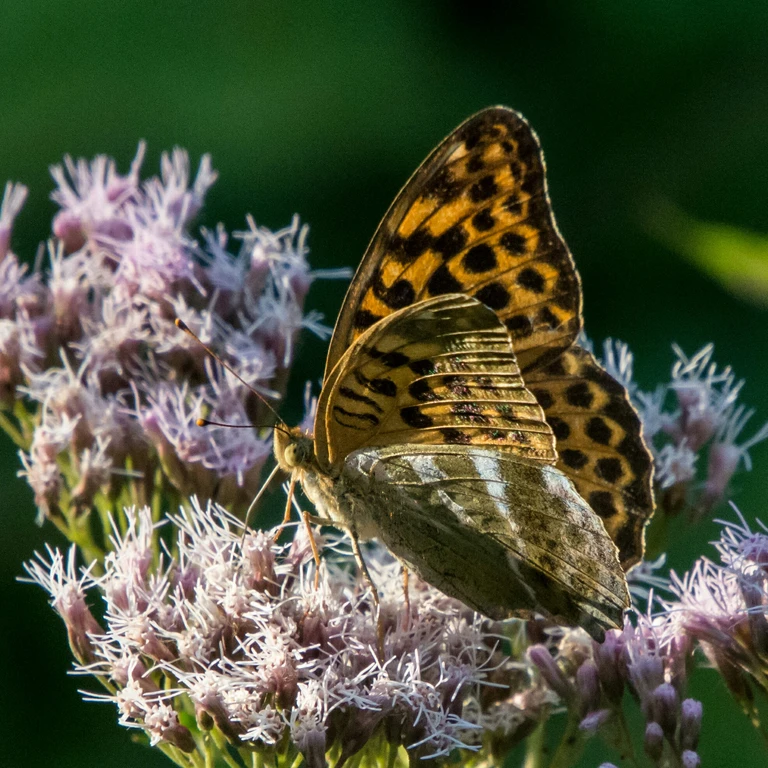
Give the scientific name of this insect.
Argynnis paphia
